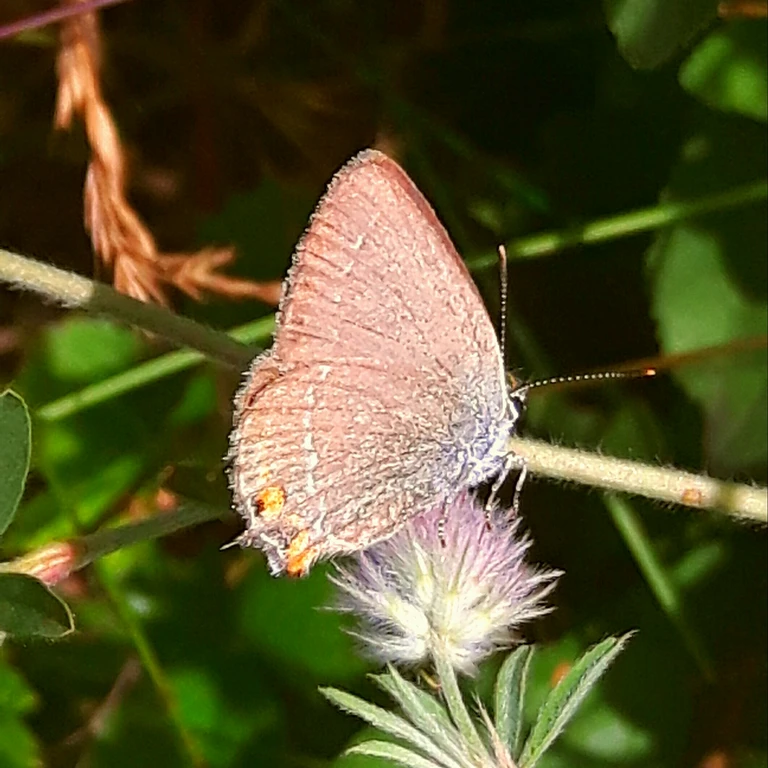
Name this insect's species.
Satyrium acaciae (also Strymon acaciae)
